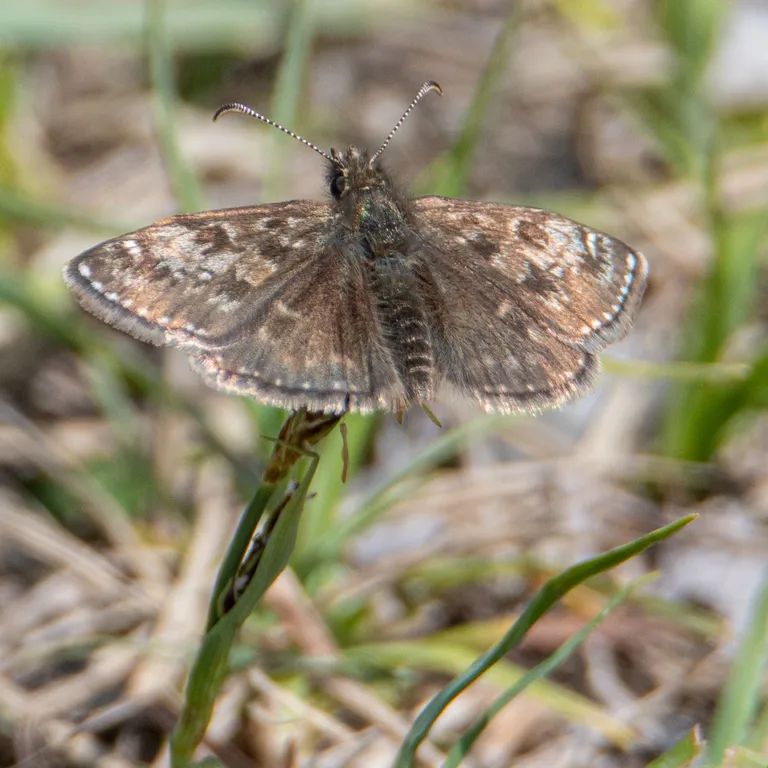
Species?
Erynnis tages
